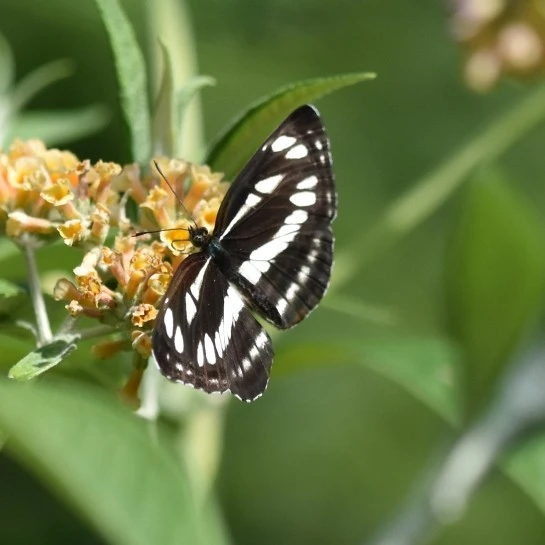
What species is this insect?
Neptis sappho
